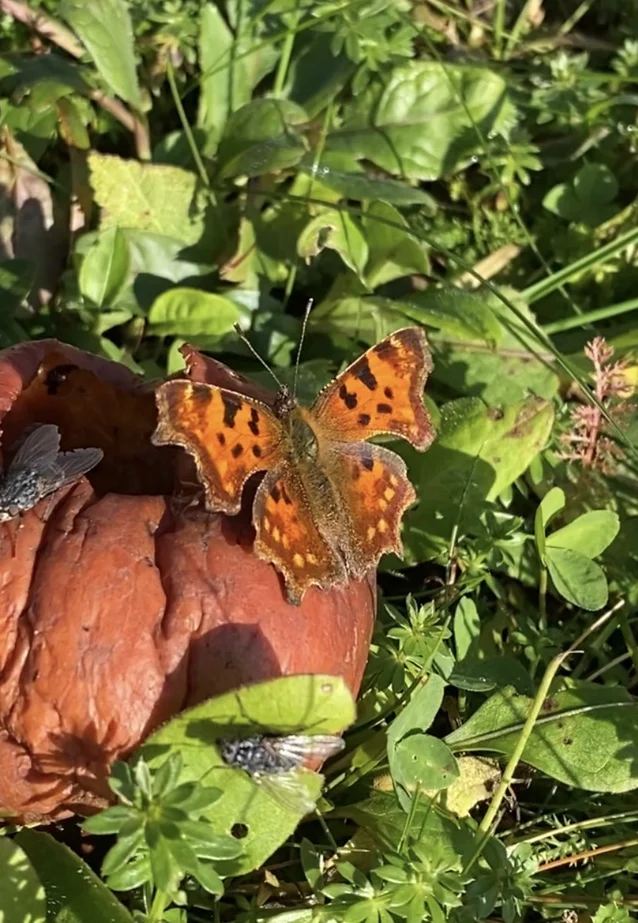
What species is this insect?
Polygonia c-album
